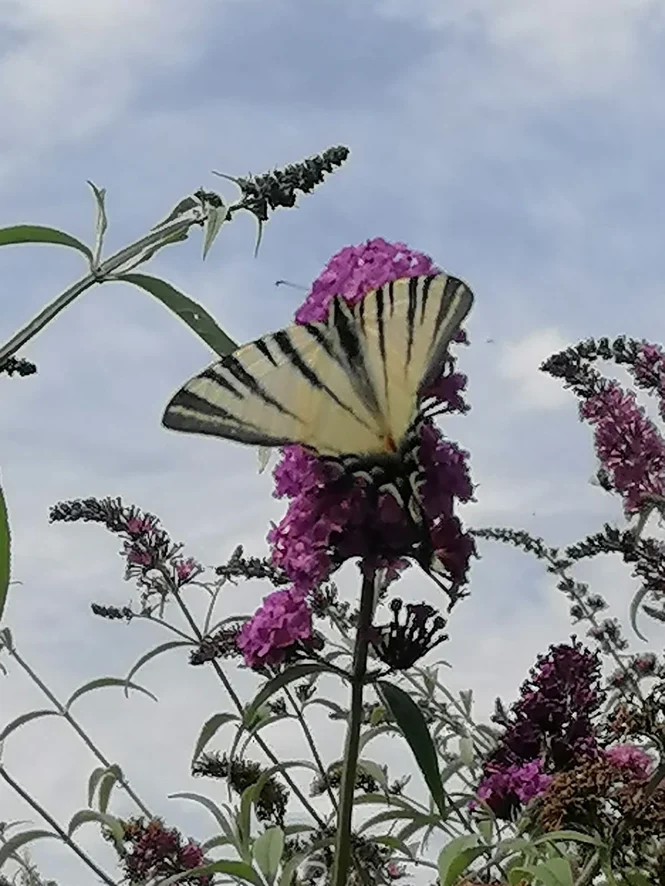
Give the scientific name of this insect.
Iphiclides podalirius
